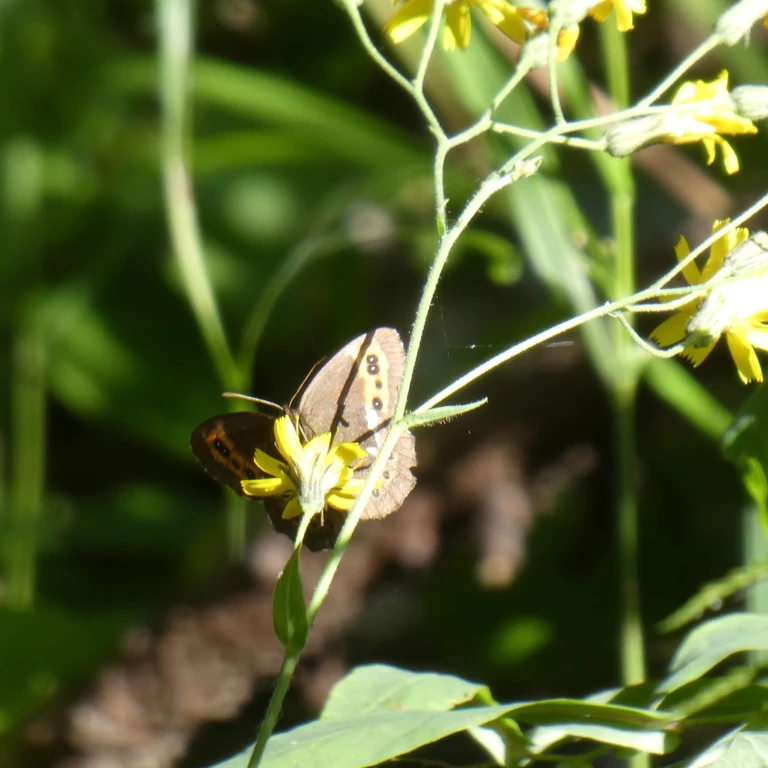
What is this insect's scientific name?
Erebia ligea
